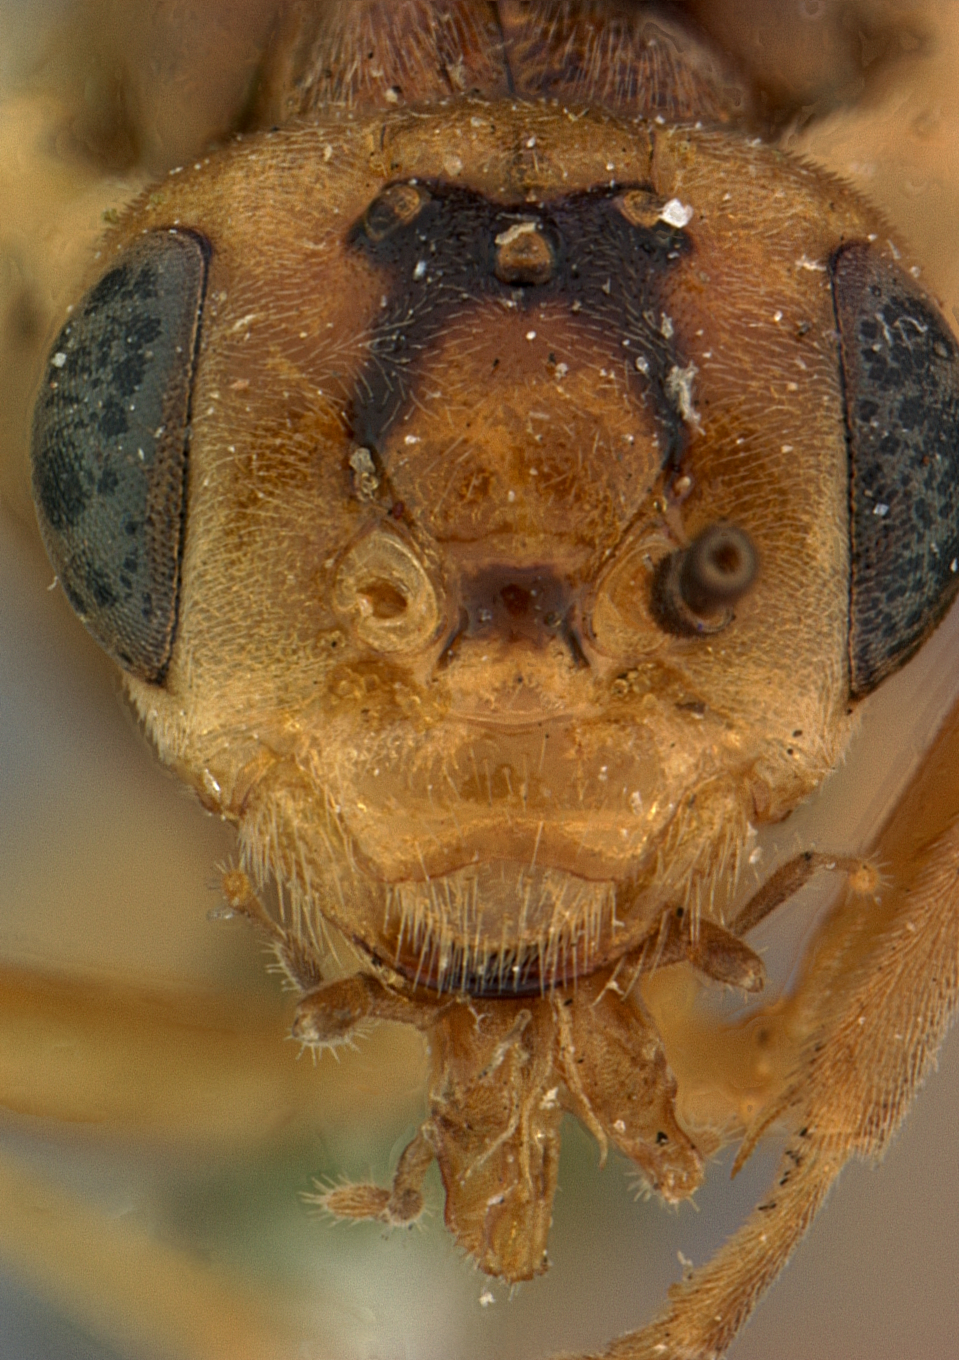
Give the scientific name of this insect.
Hoplocampa nevadensis
